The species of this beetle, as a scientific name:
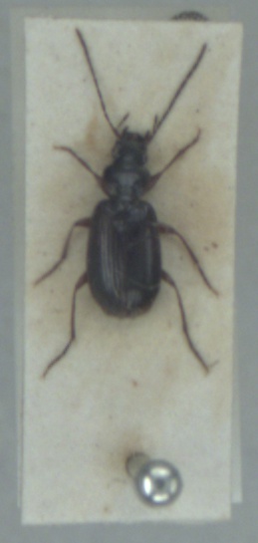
Badister dilatatus
